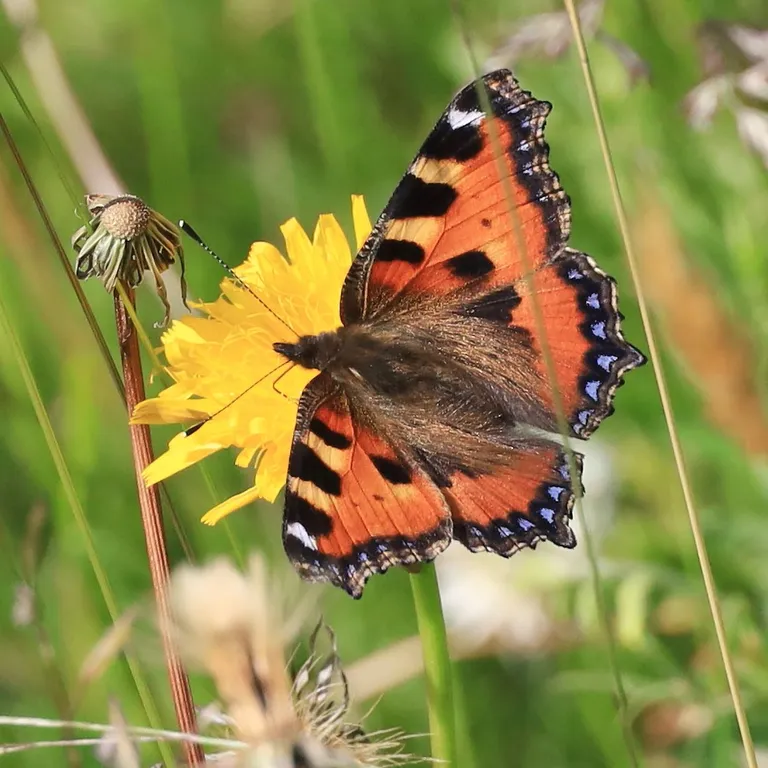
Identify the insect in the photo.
Aglais urticae
